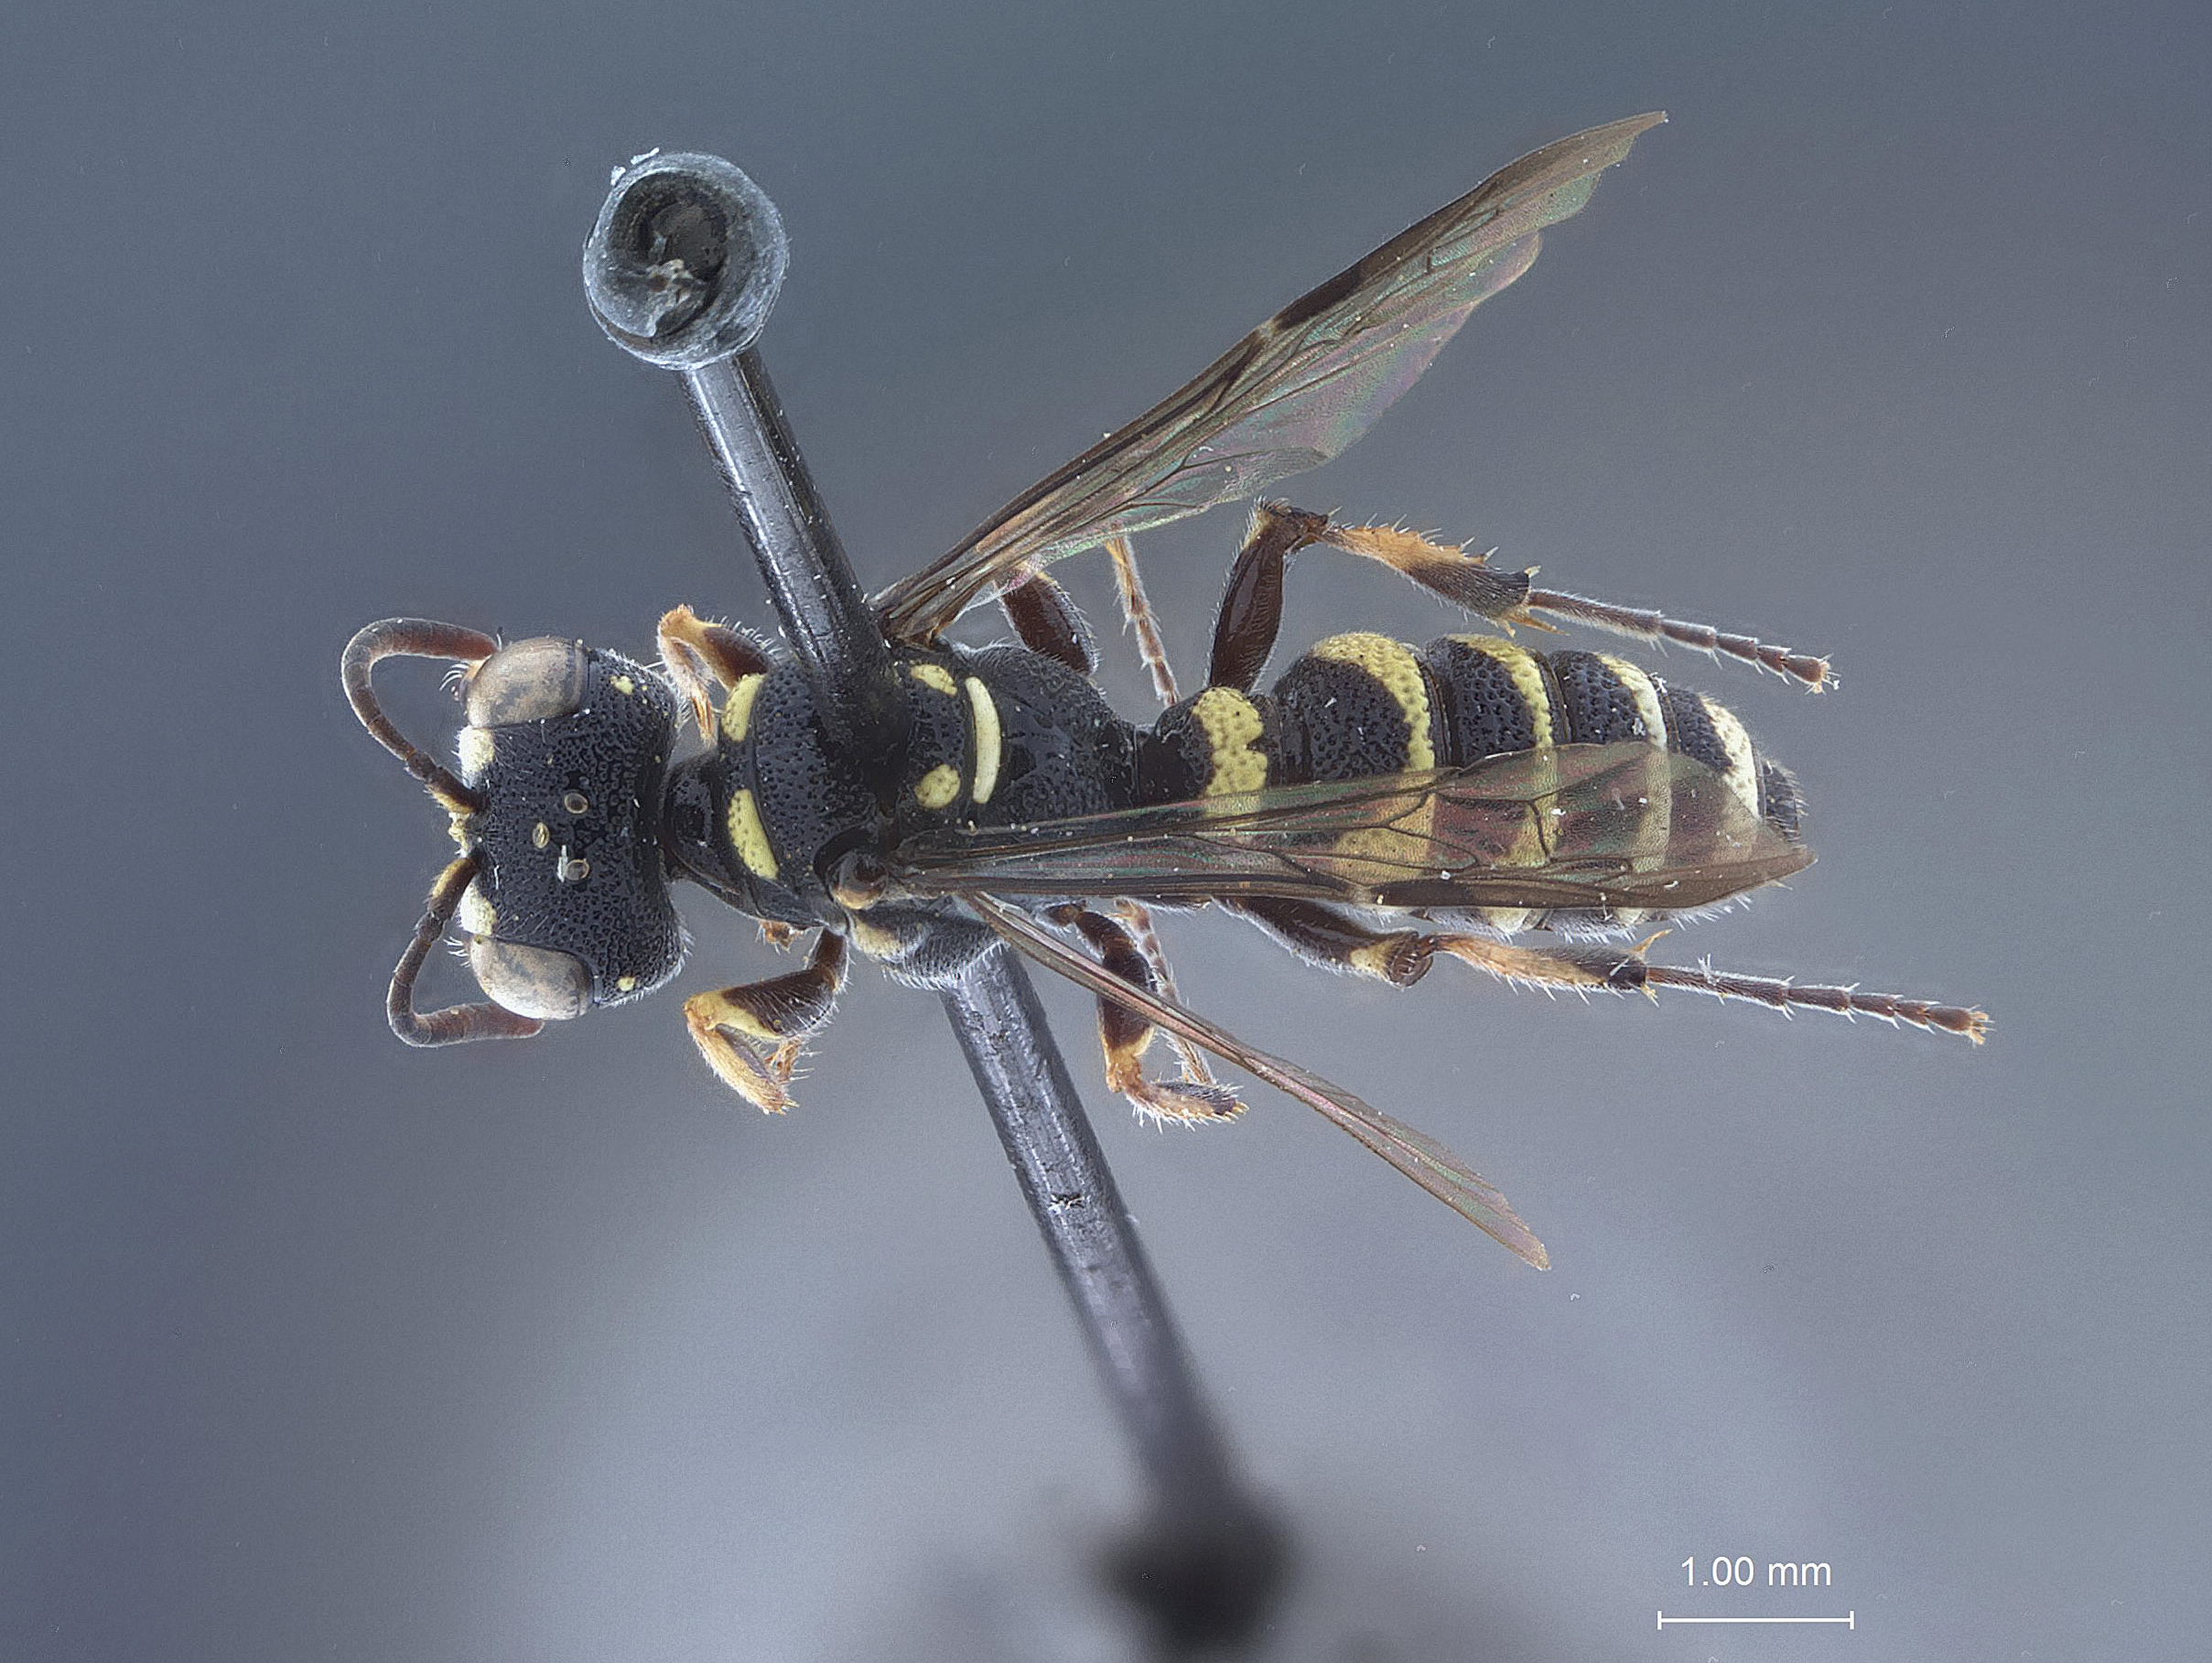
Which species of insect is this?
Cerceris finitima
